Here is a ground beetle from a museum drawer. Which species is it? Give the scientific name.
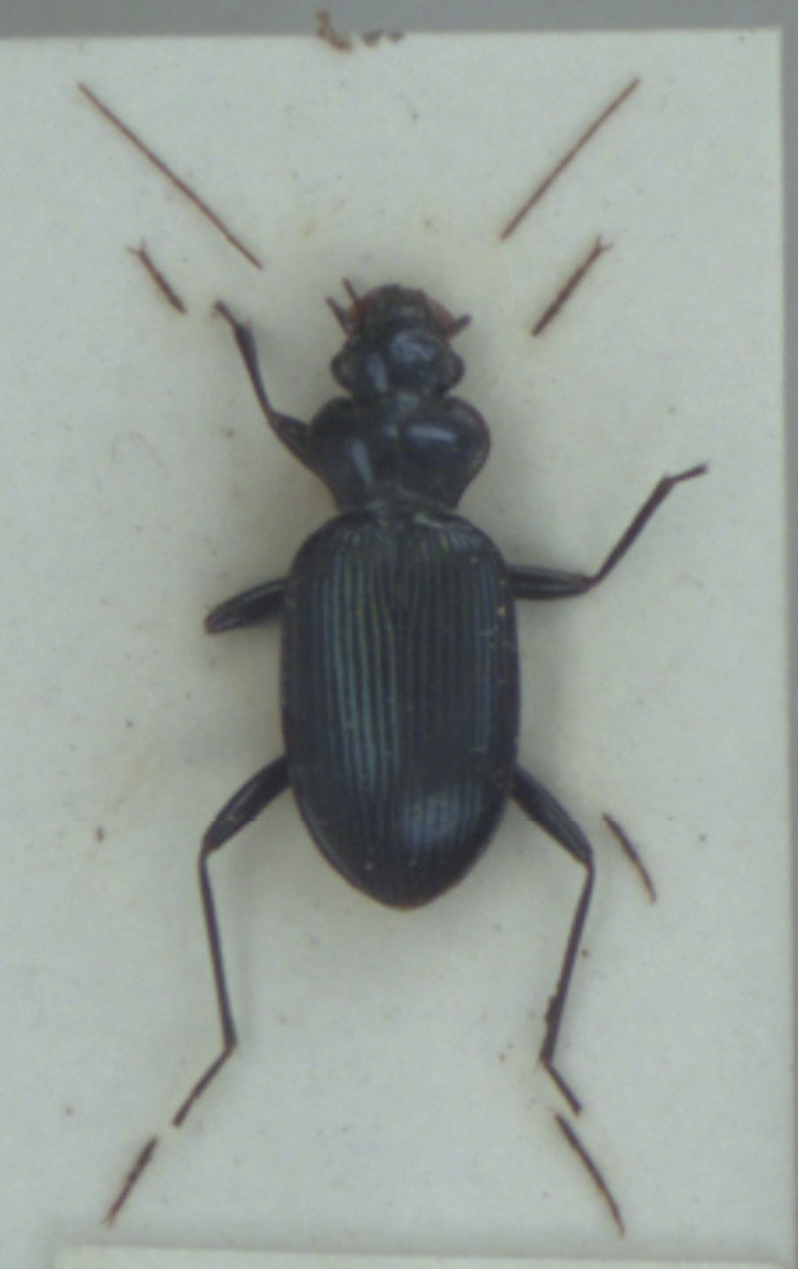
Leistus spinibarbis
